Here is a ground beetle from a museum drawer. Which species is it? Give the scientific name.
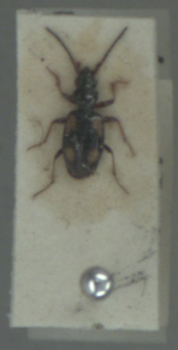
Bembidion illigeri
